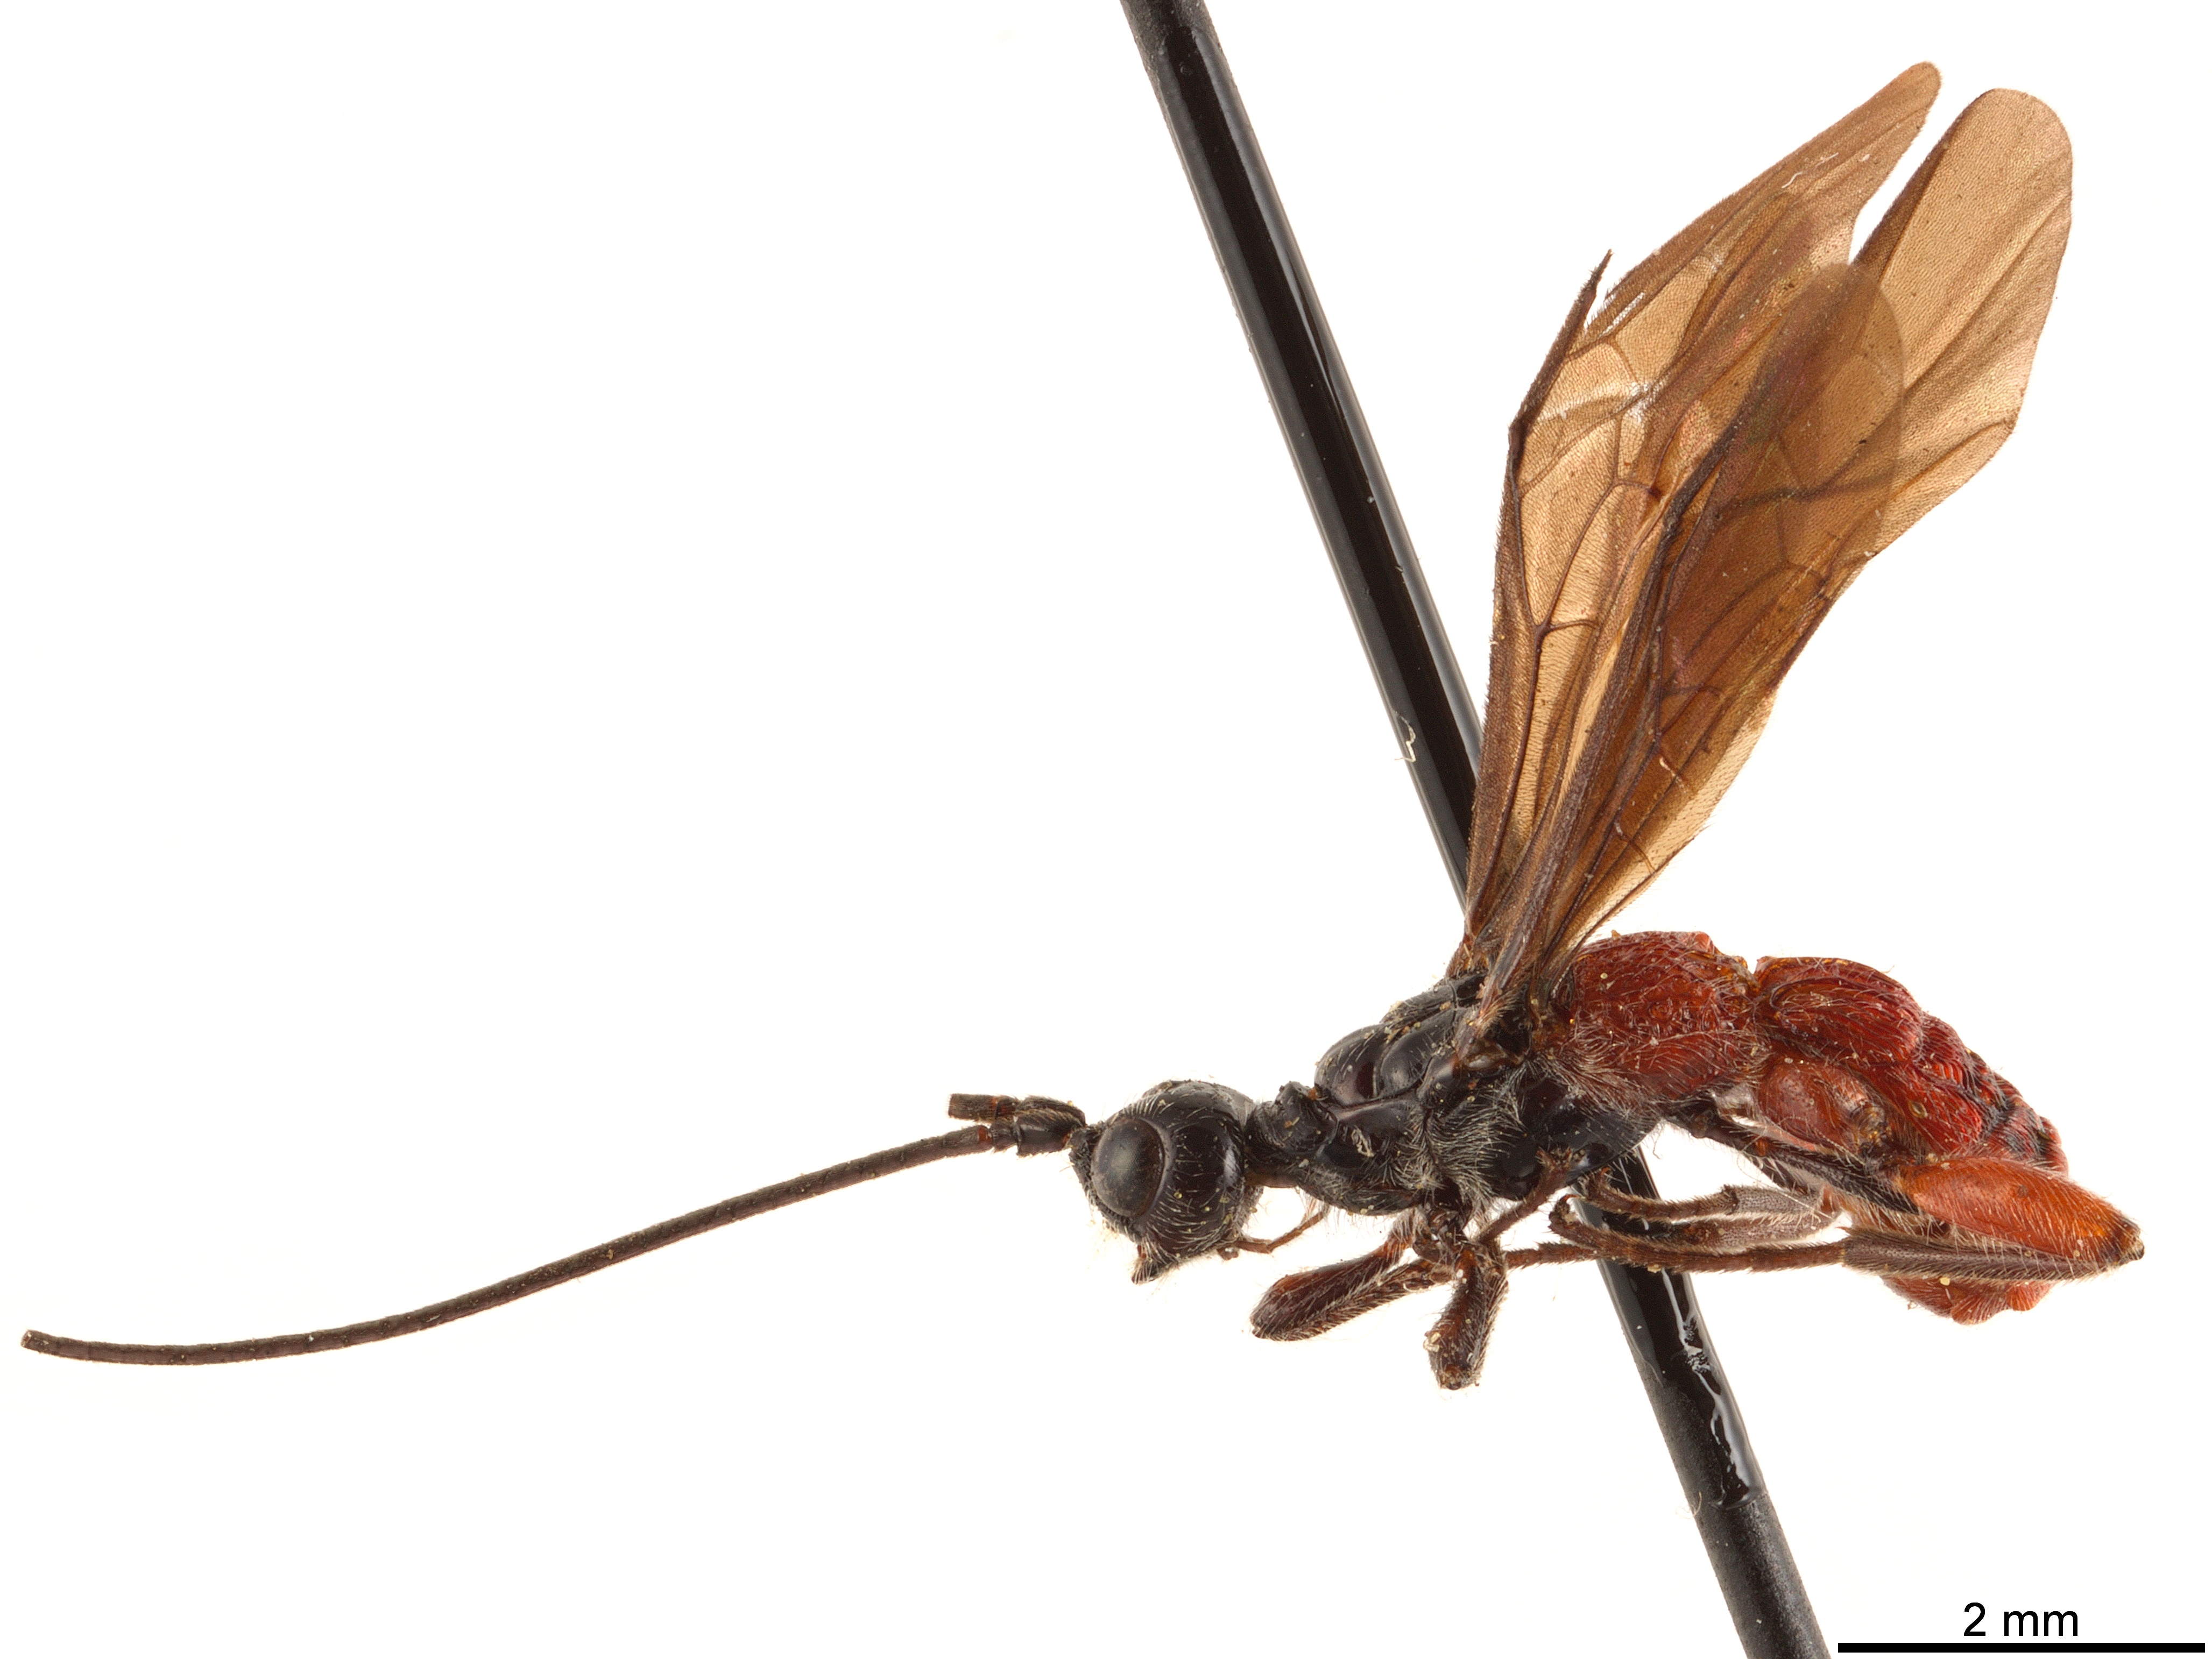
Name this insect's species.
Liobracon aquilonius
